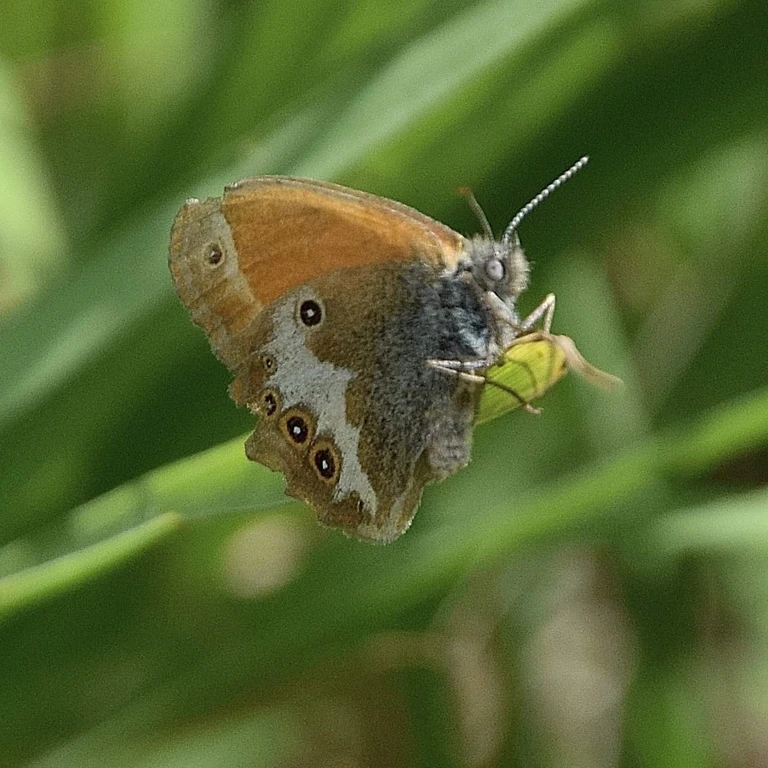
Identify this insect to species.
Coenonympha arcania
